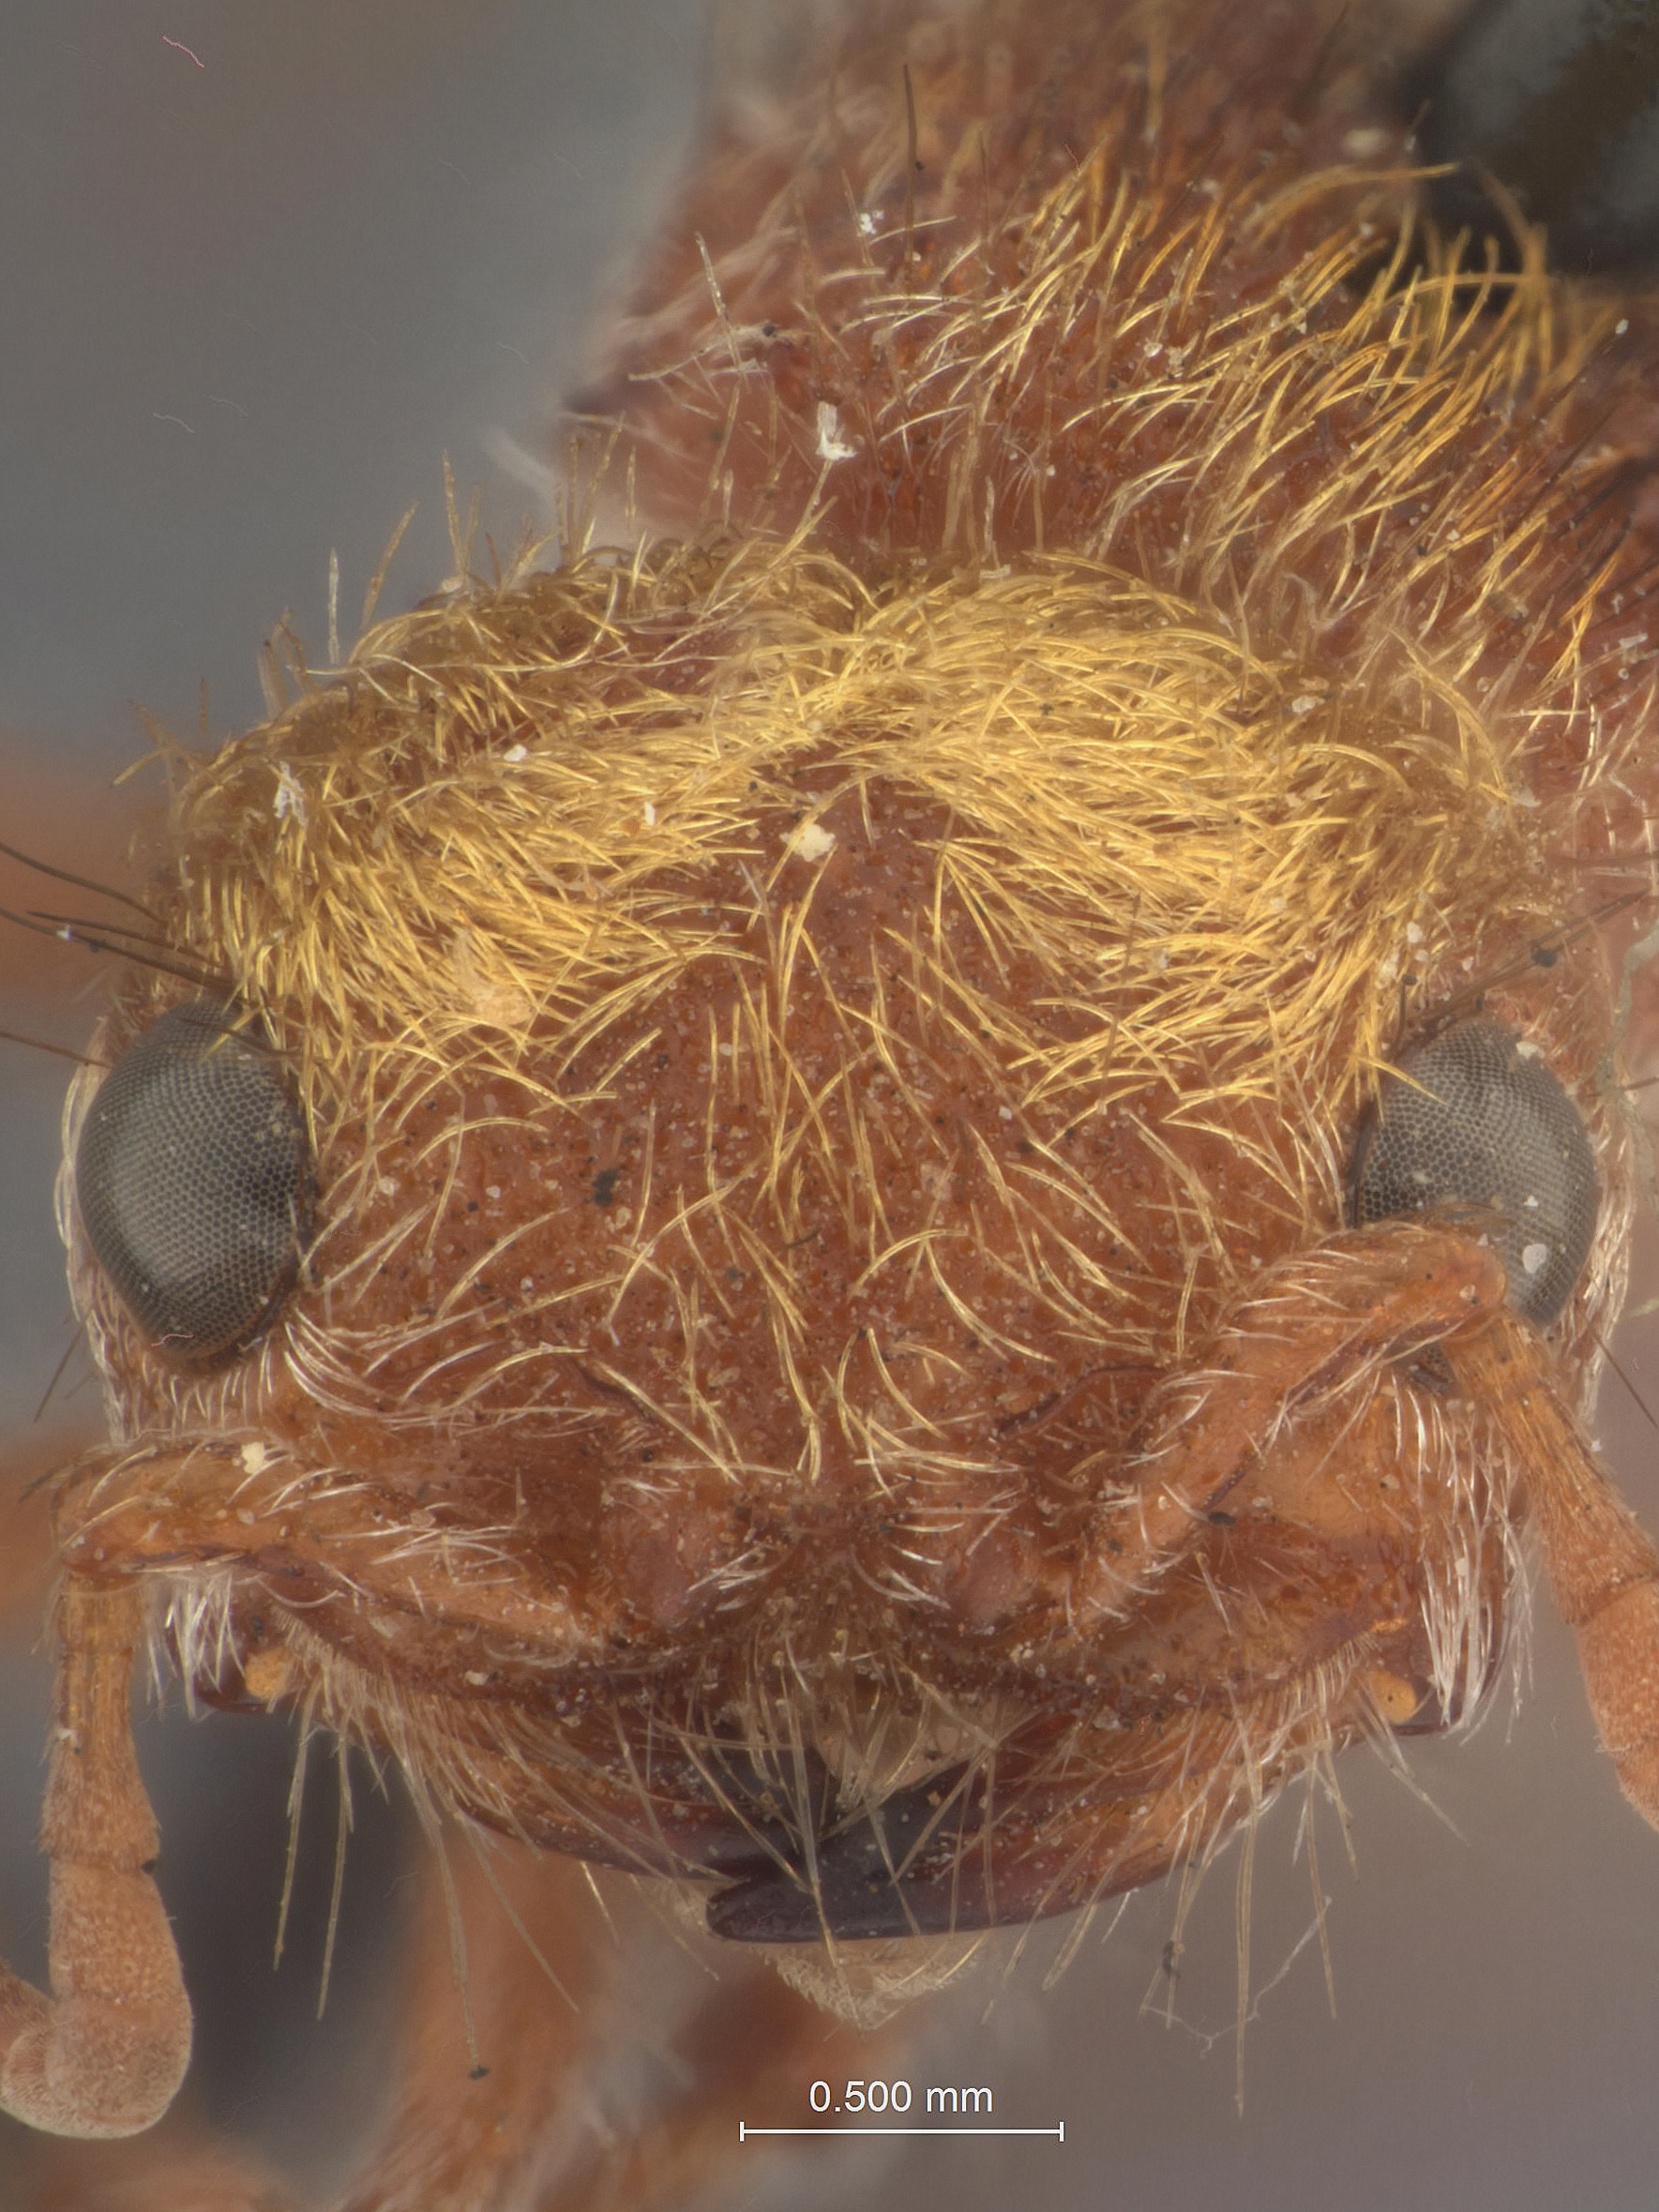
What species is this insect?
Dasymutilla dilucida
